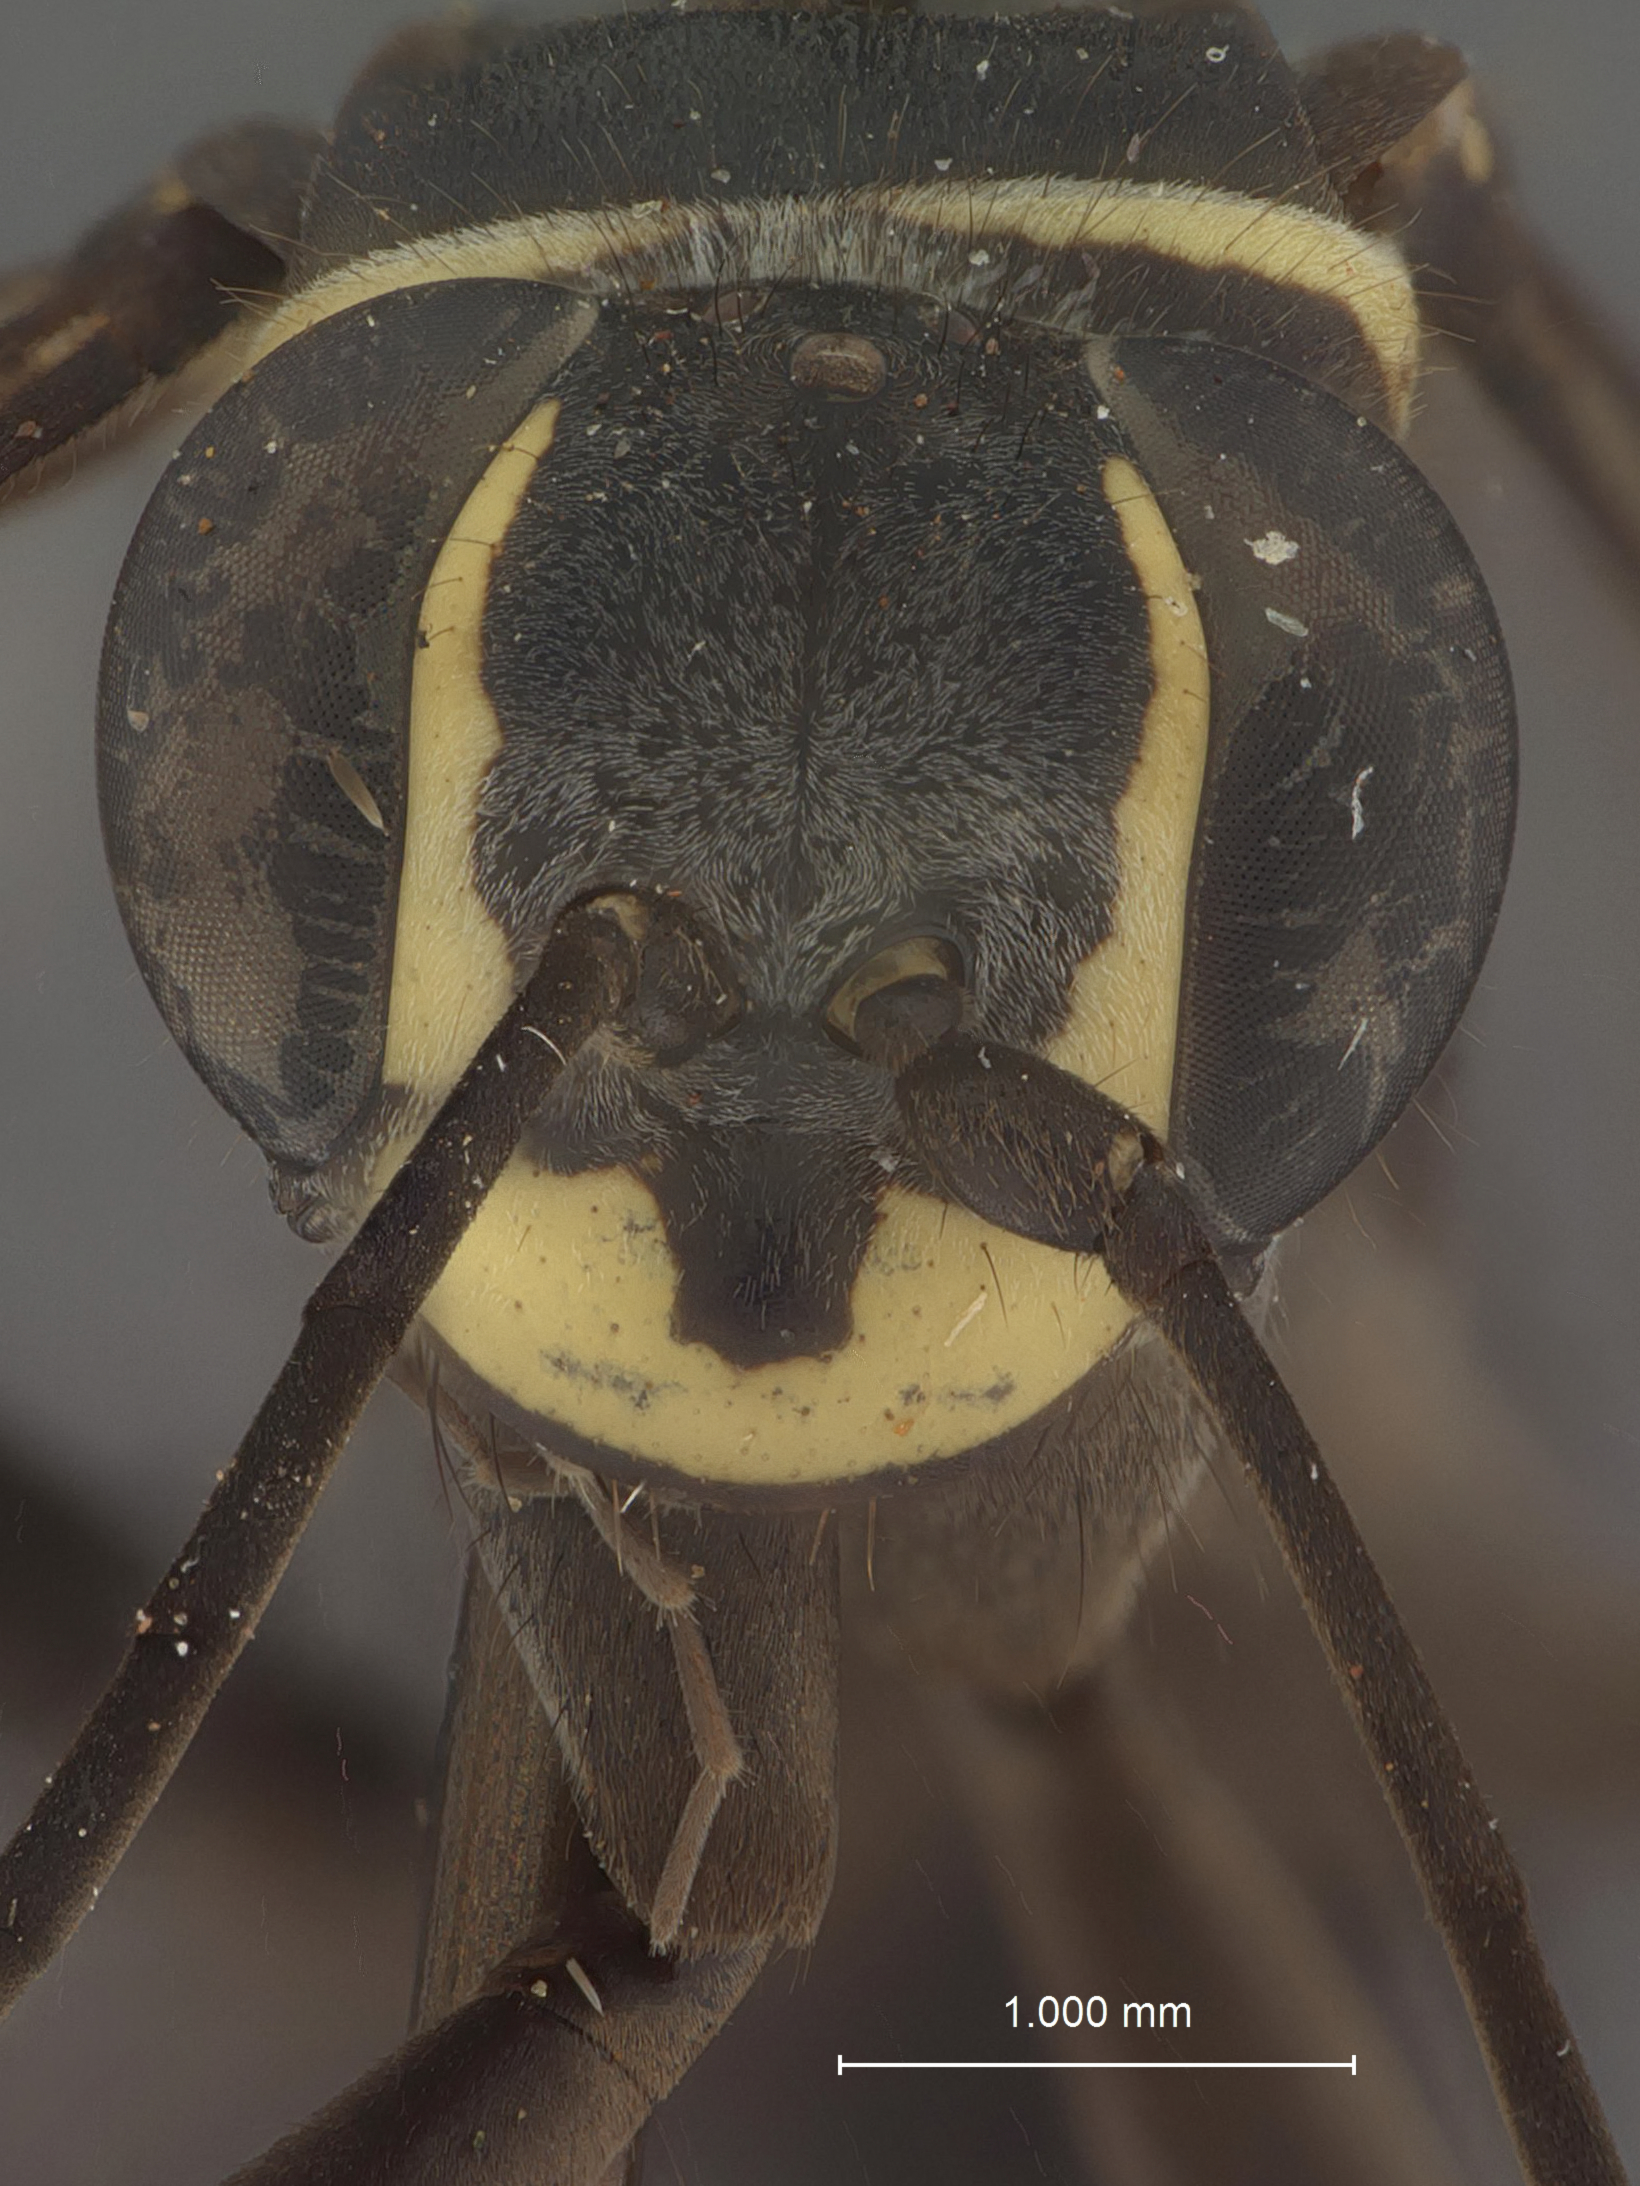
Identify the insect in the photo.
Episyron maehleri
